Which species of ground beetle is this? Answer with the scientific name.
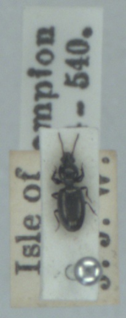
Dyschirius tristis
